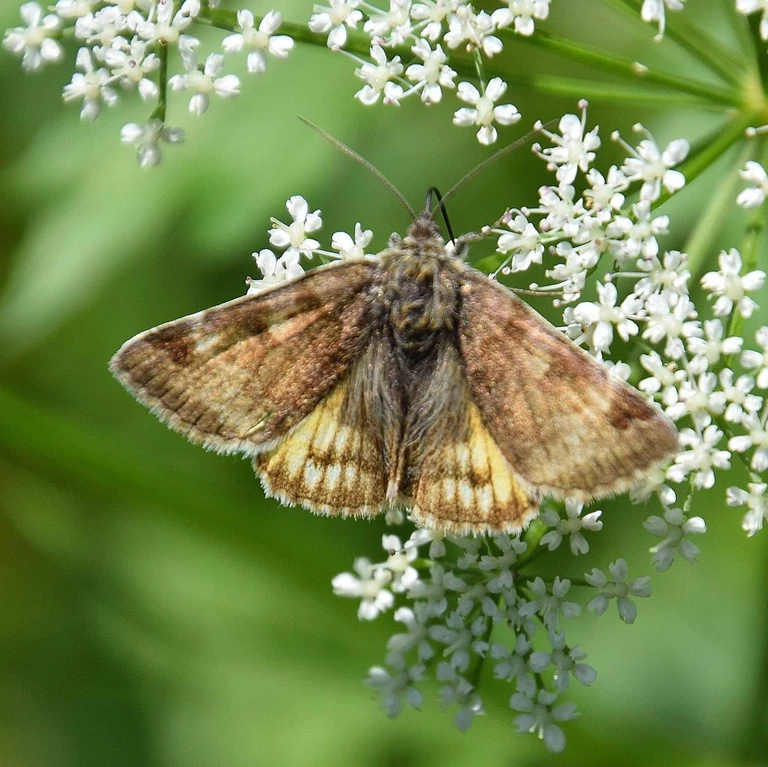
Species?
Euclidia glyphica
